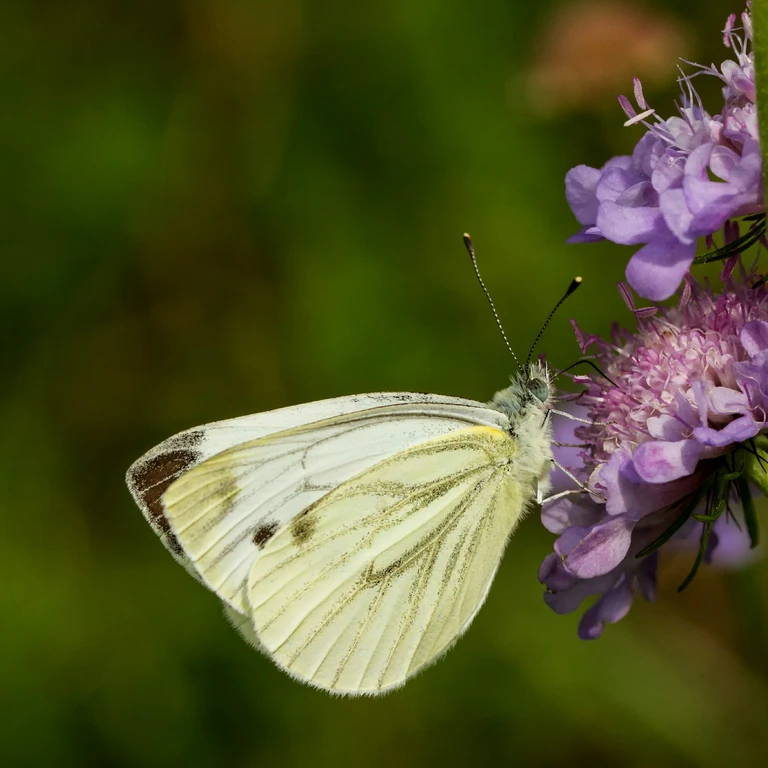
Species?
Pieris napi
